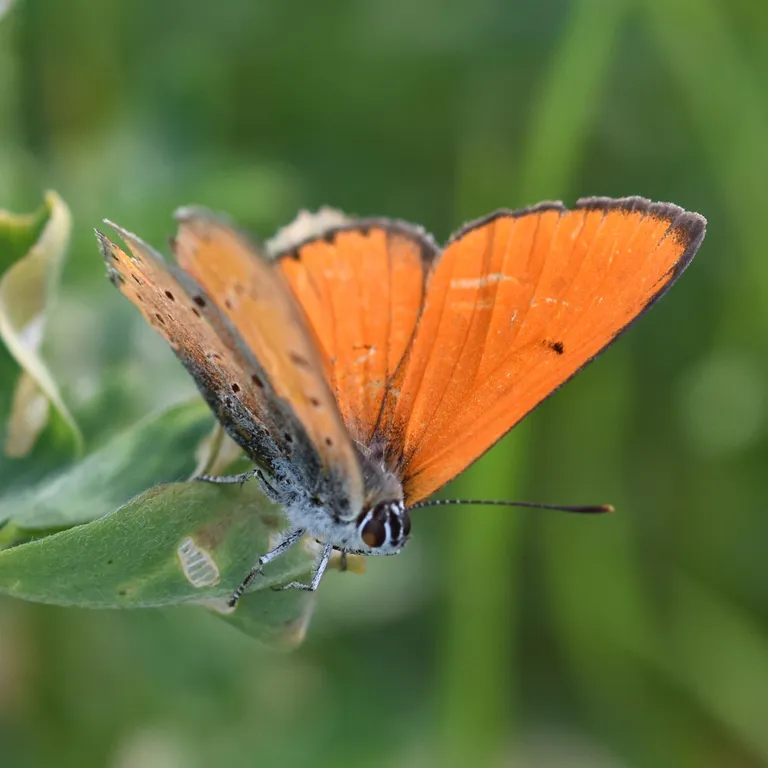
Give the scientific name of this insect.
Lycaena dispar
